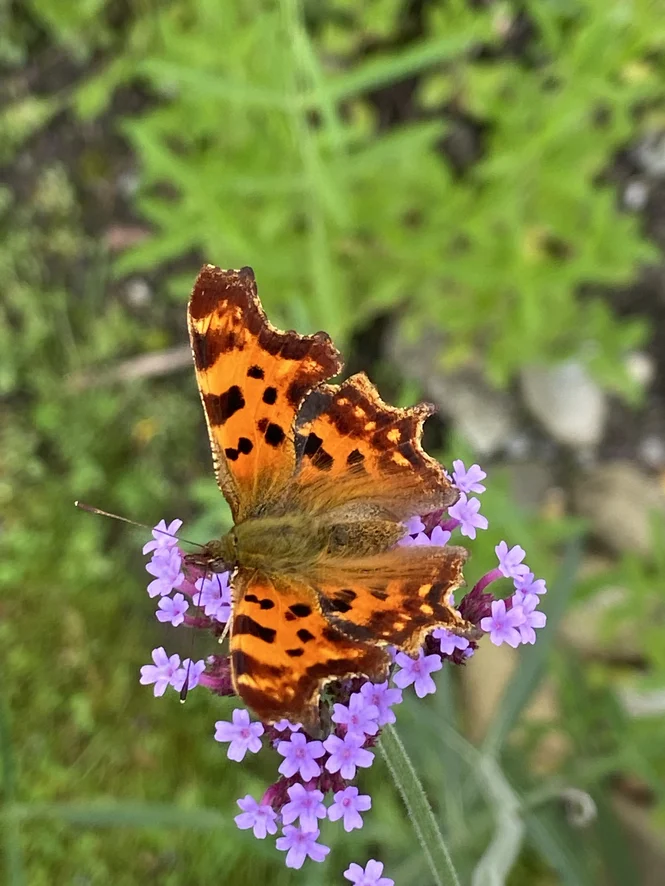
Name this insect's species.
Polygonia c-album
